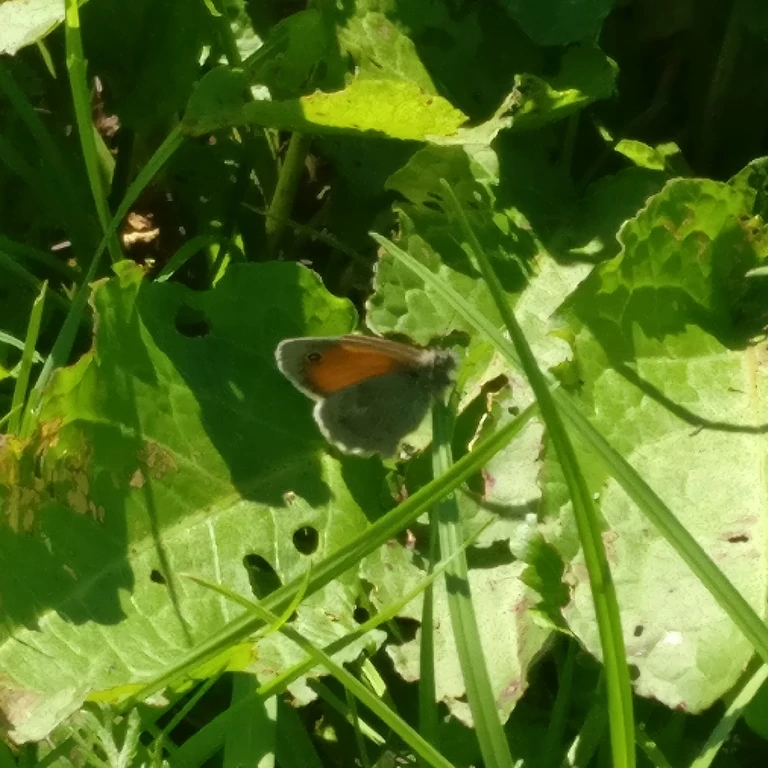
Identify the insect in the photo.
Coenonympha pamphilus
